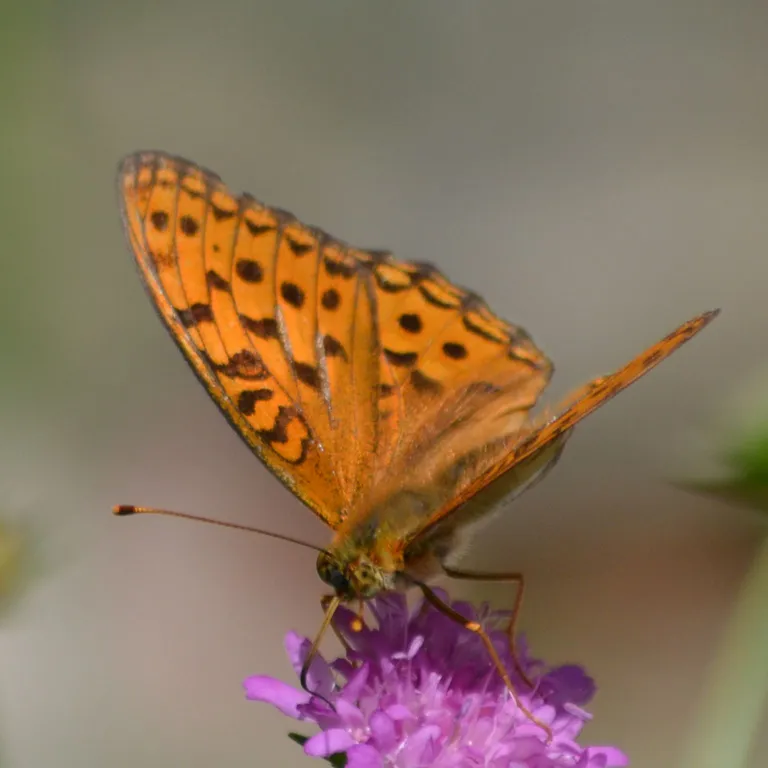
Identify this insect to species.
Fabriciana adippe
